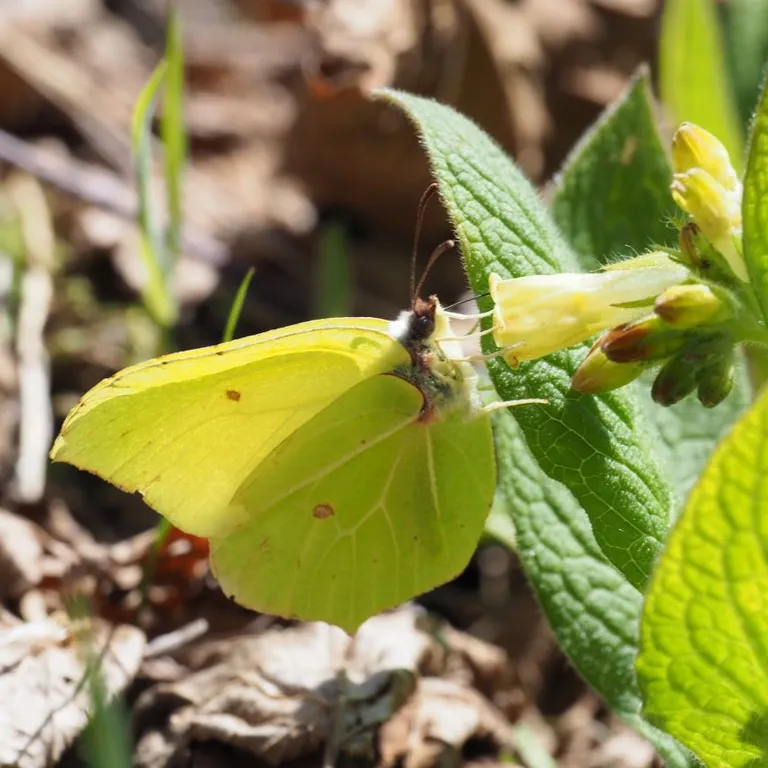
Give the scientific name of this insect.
Gonepteryx rhamni
